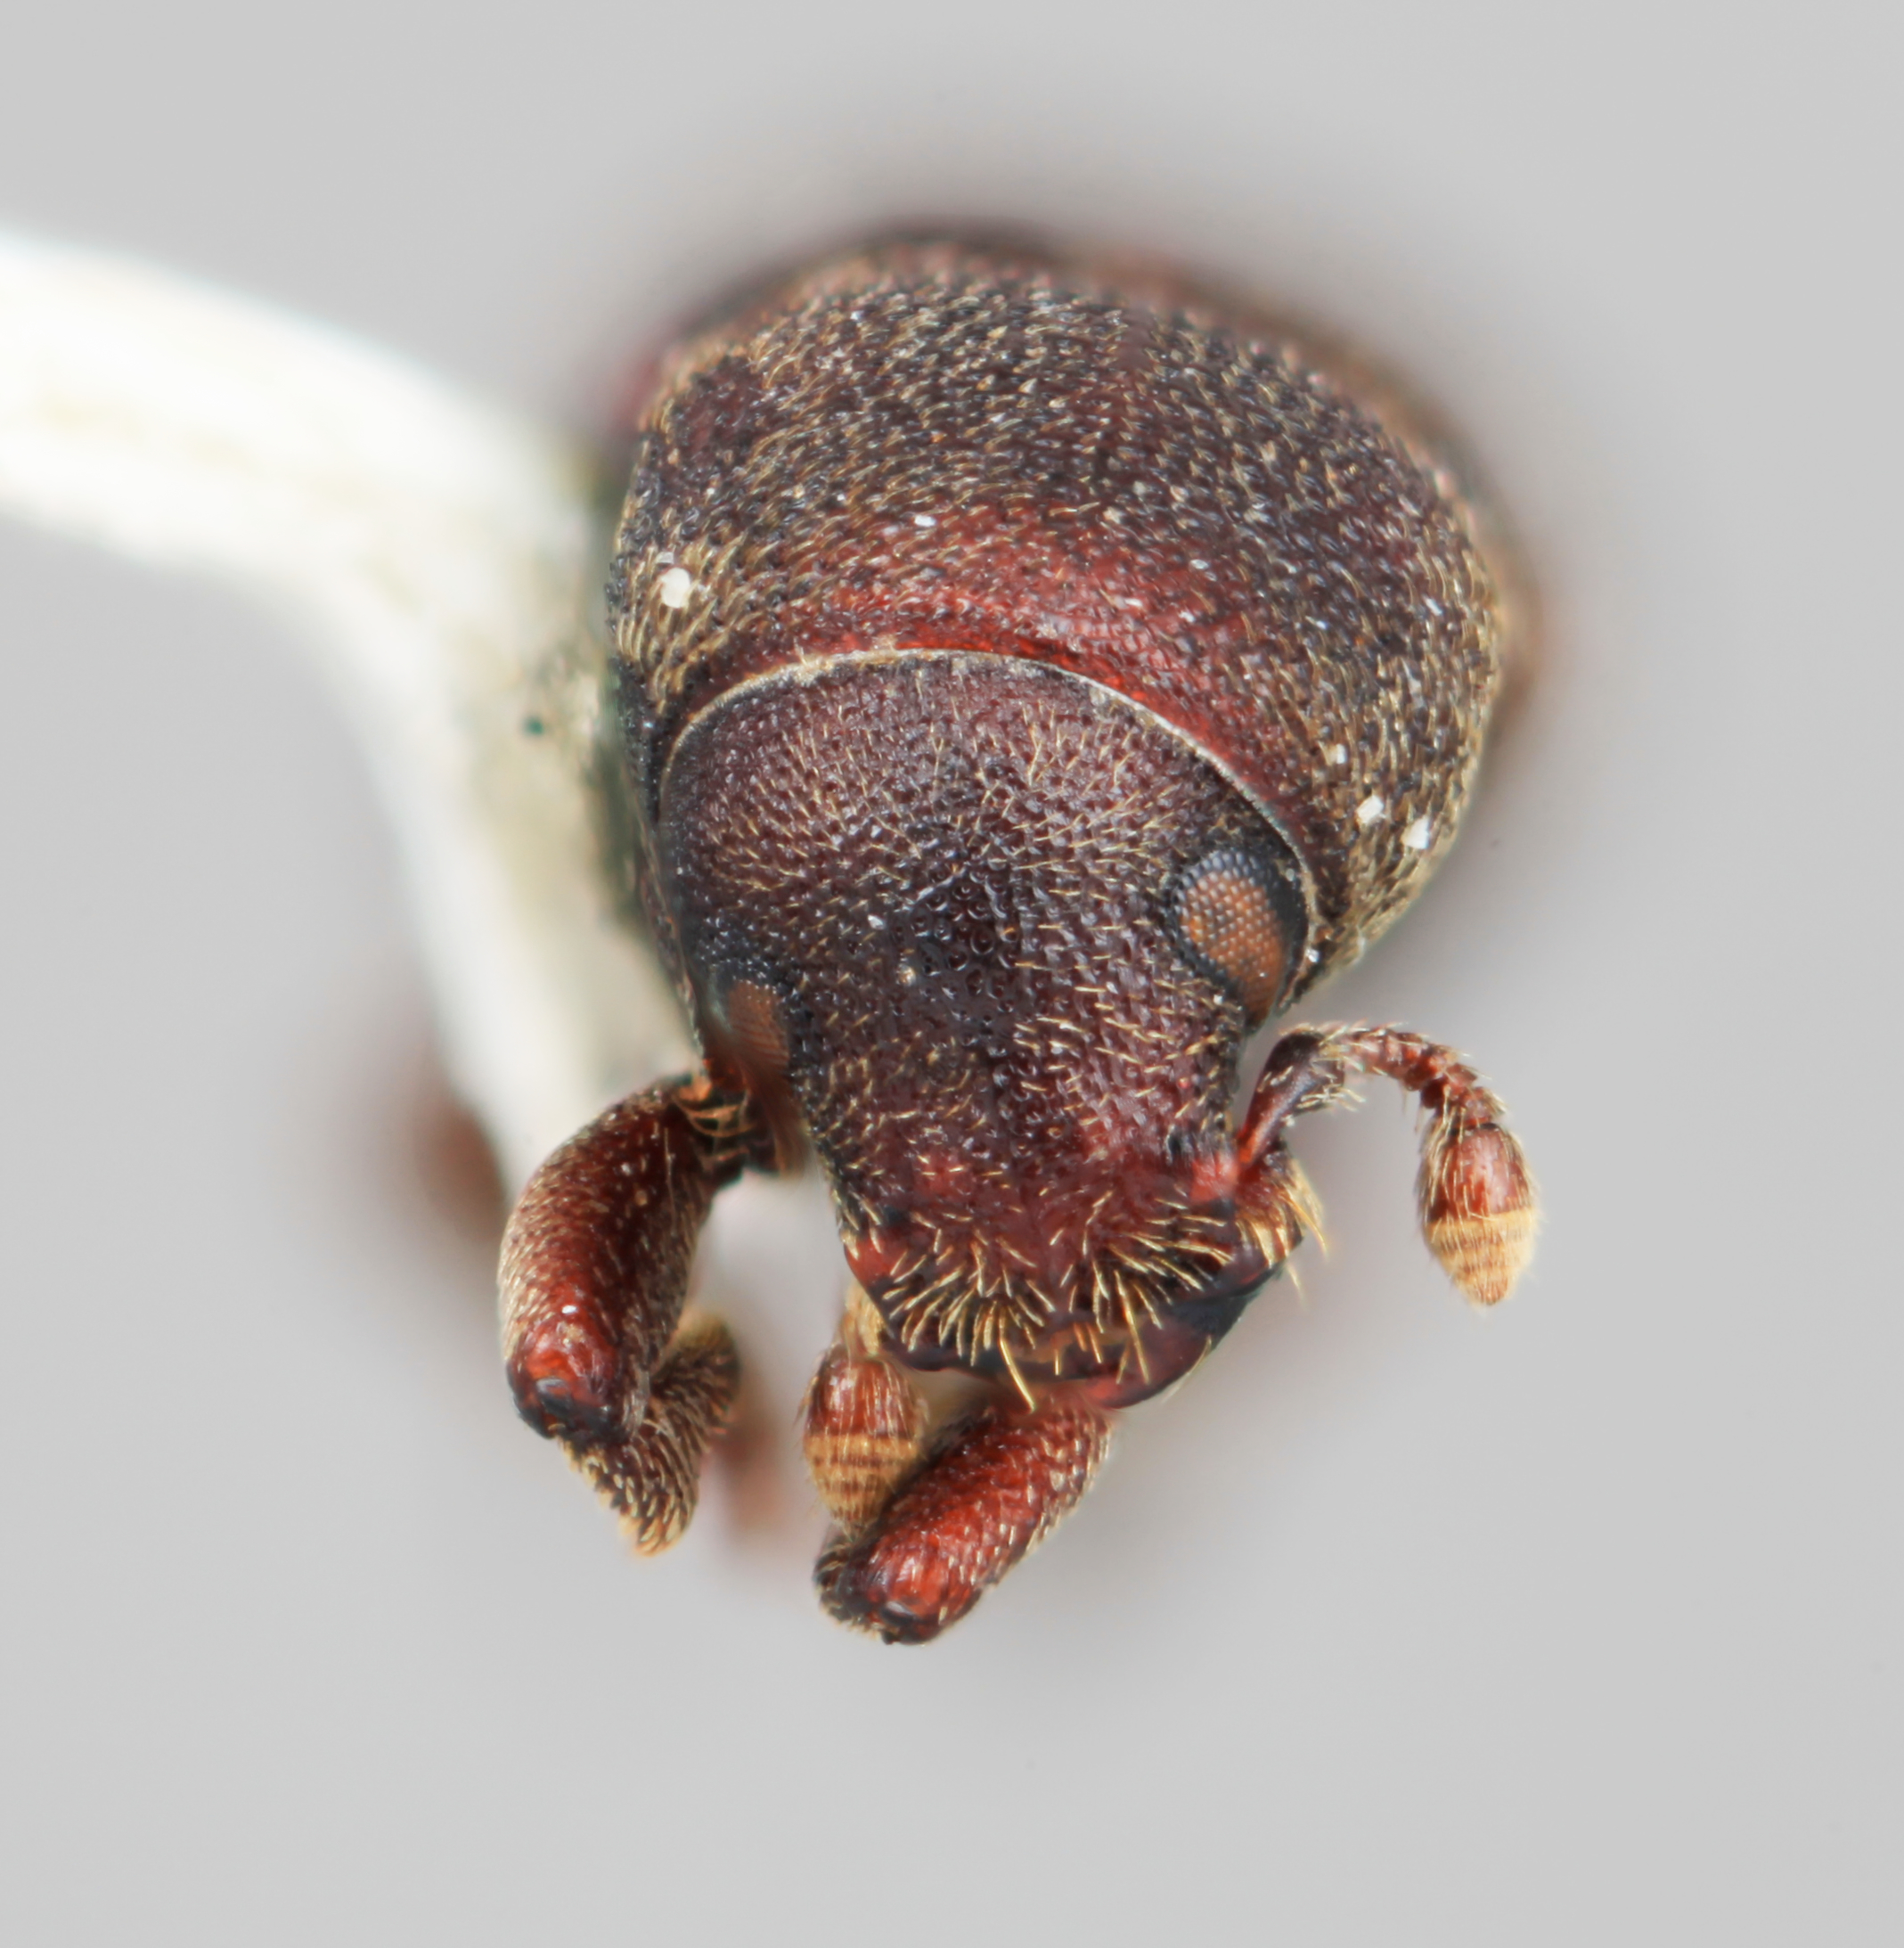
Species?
Hylastes asperatus
